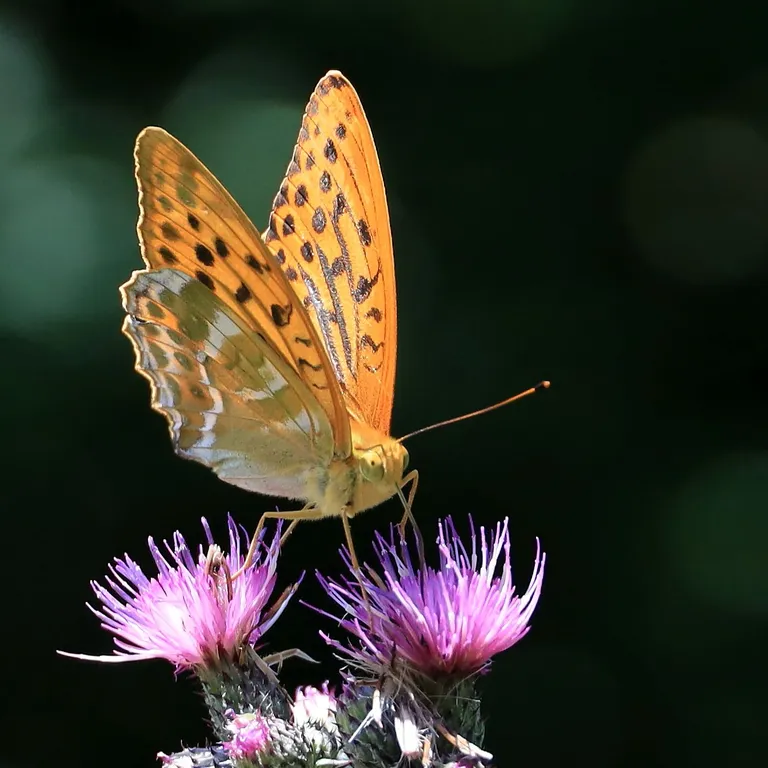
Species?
Argynnis paphia
